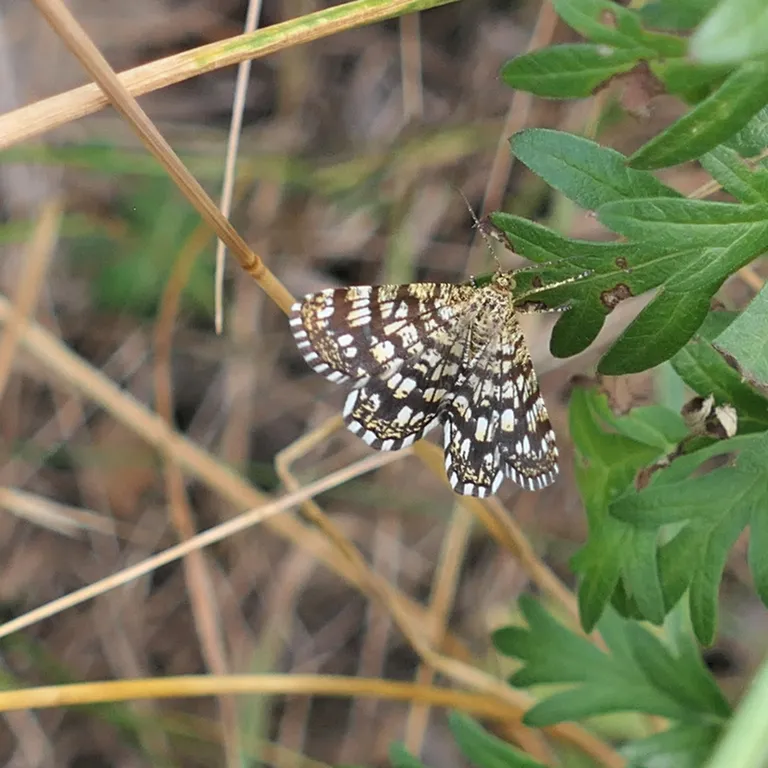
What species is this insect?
Chiasmia clathrata
